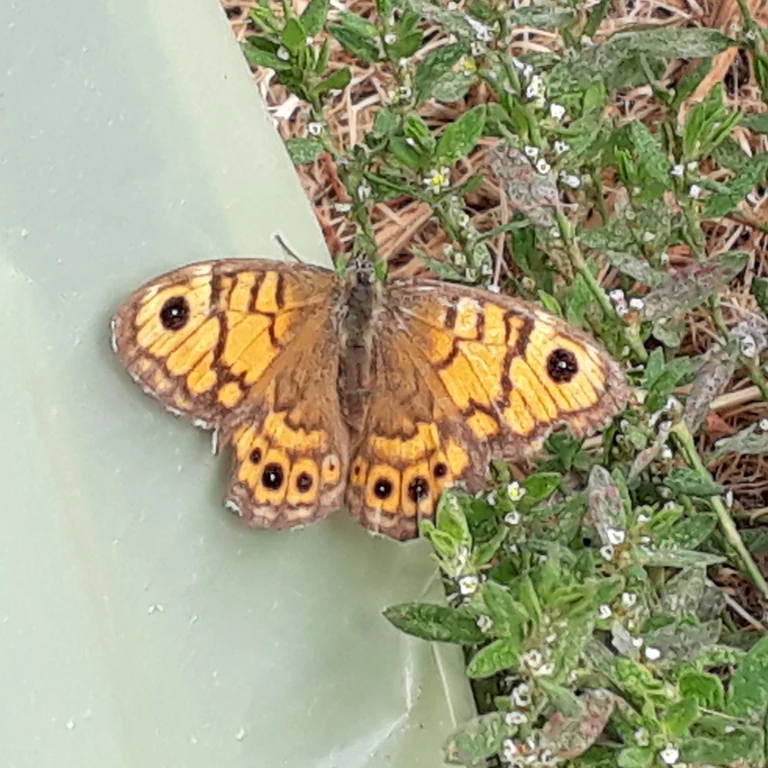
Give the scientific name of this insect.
Lasiommata megera (also Pararge megera)
